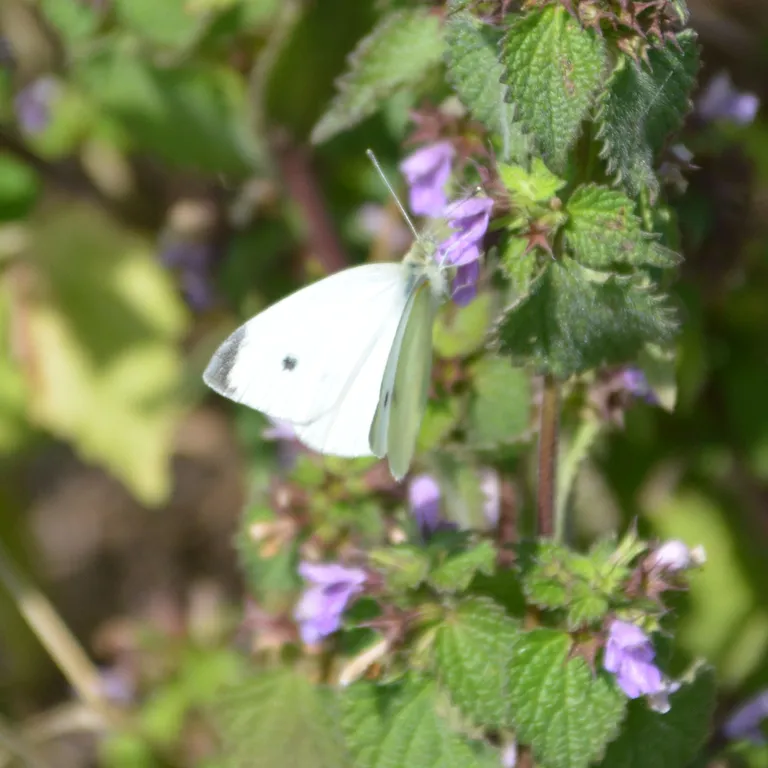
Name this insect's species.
Pieris rapae
